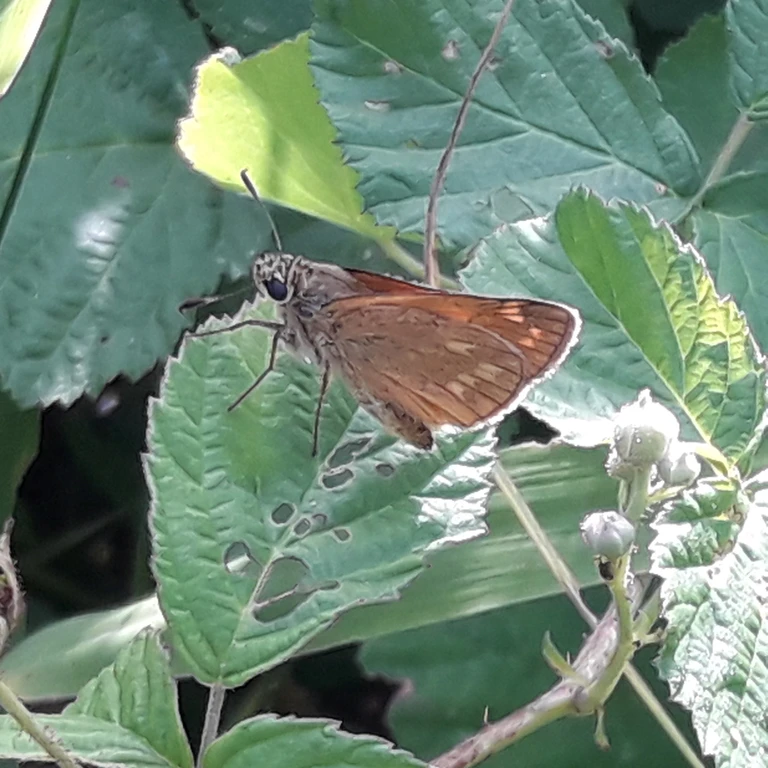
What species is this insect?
Ochlodes sylvanus (also Ochlodes venata)
